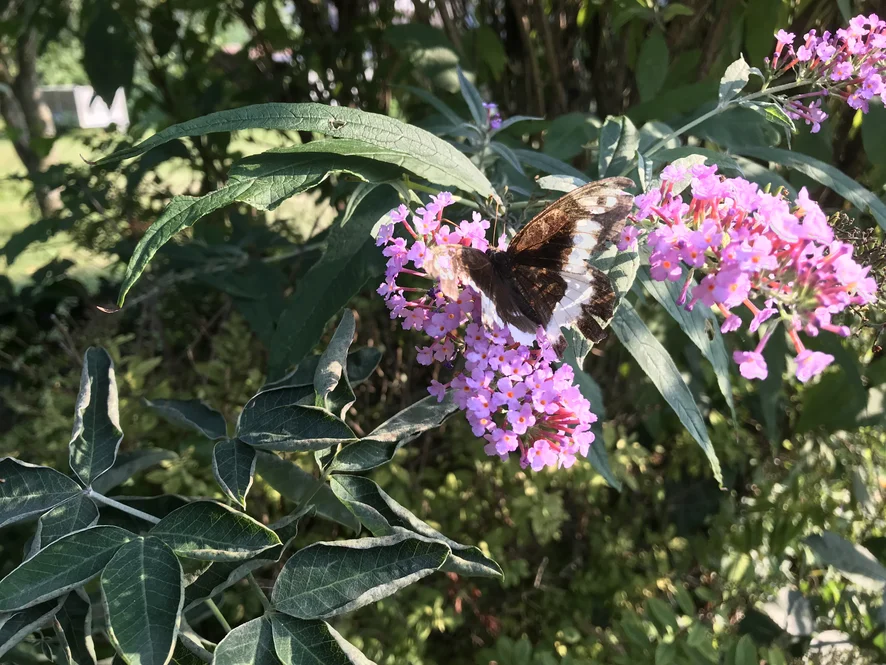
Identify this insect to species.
Brintesia circe
